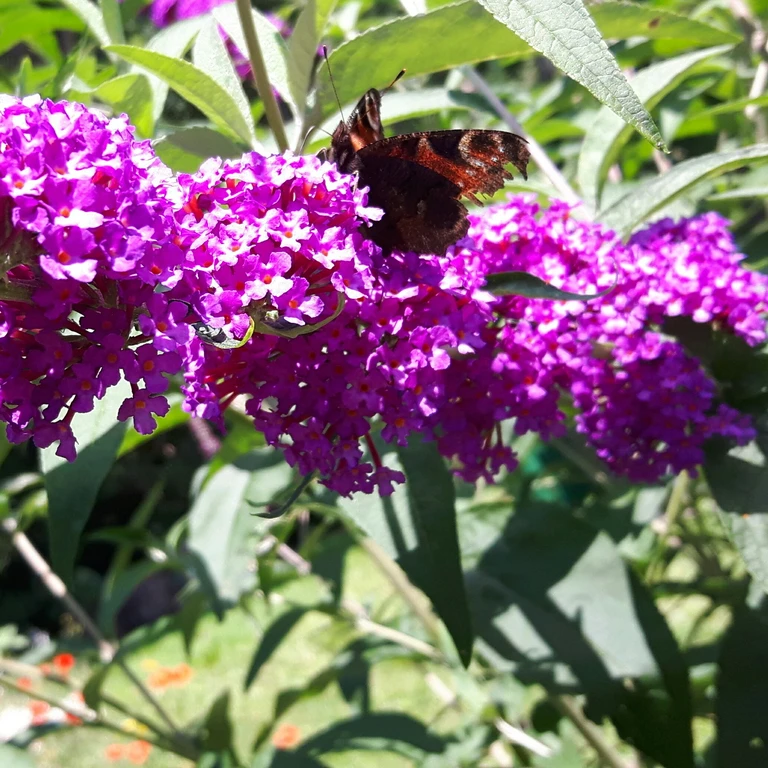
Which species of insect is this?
Aglais io
